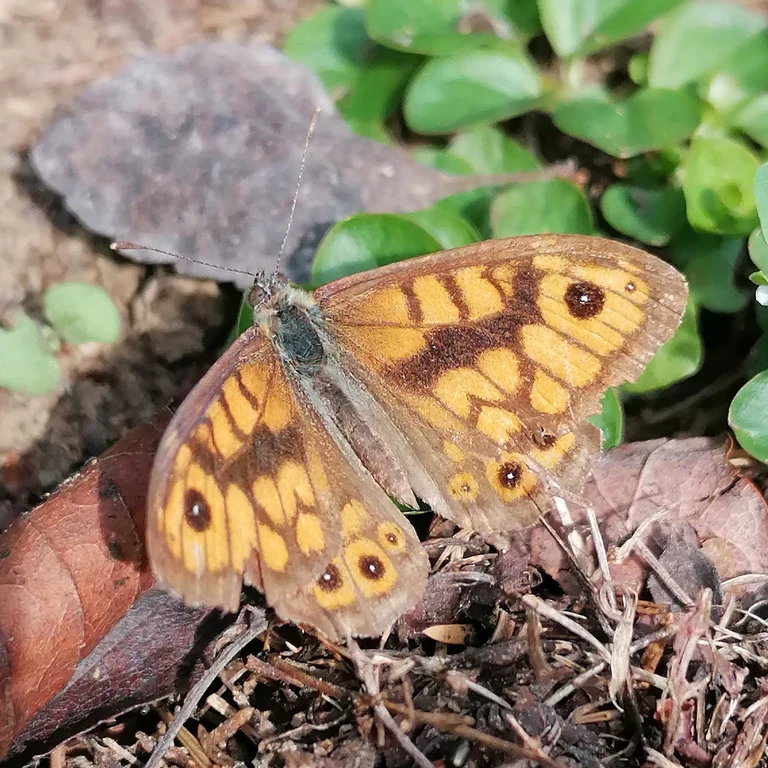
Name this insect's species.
Lasiommata megera (also Pararge megera)
